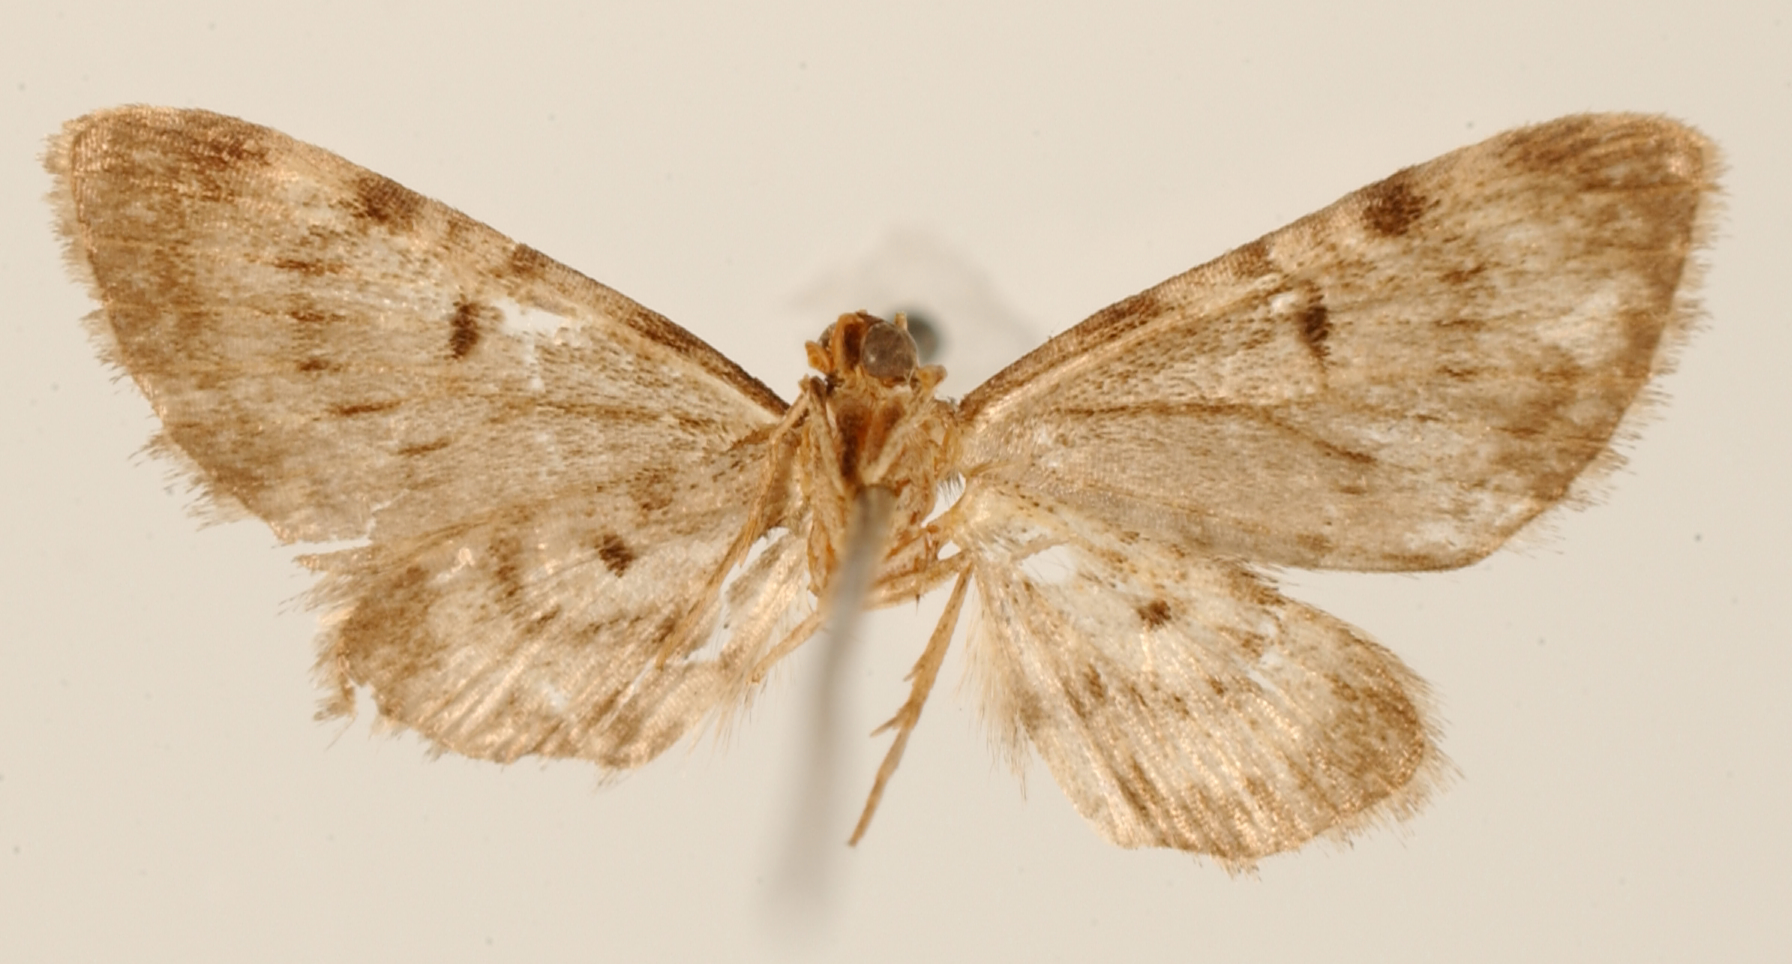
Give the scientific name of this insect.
Tephroclystia planipennis
